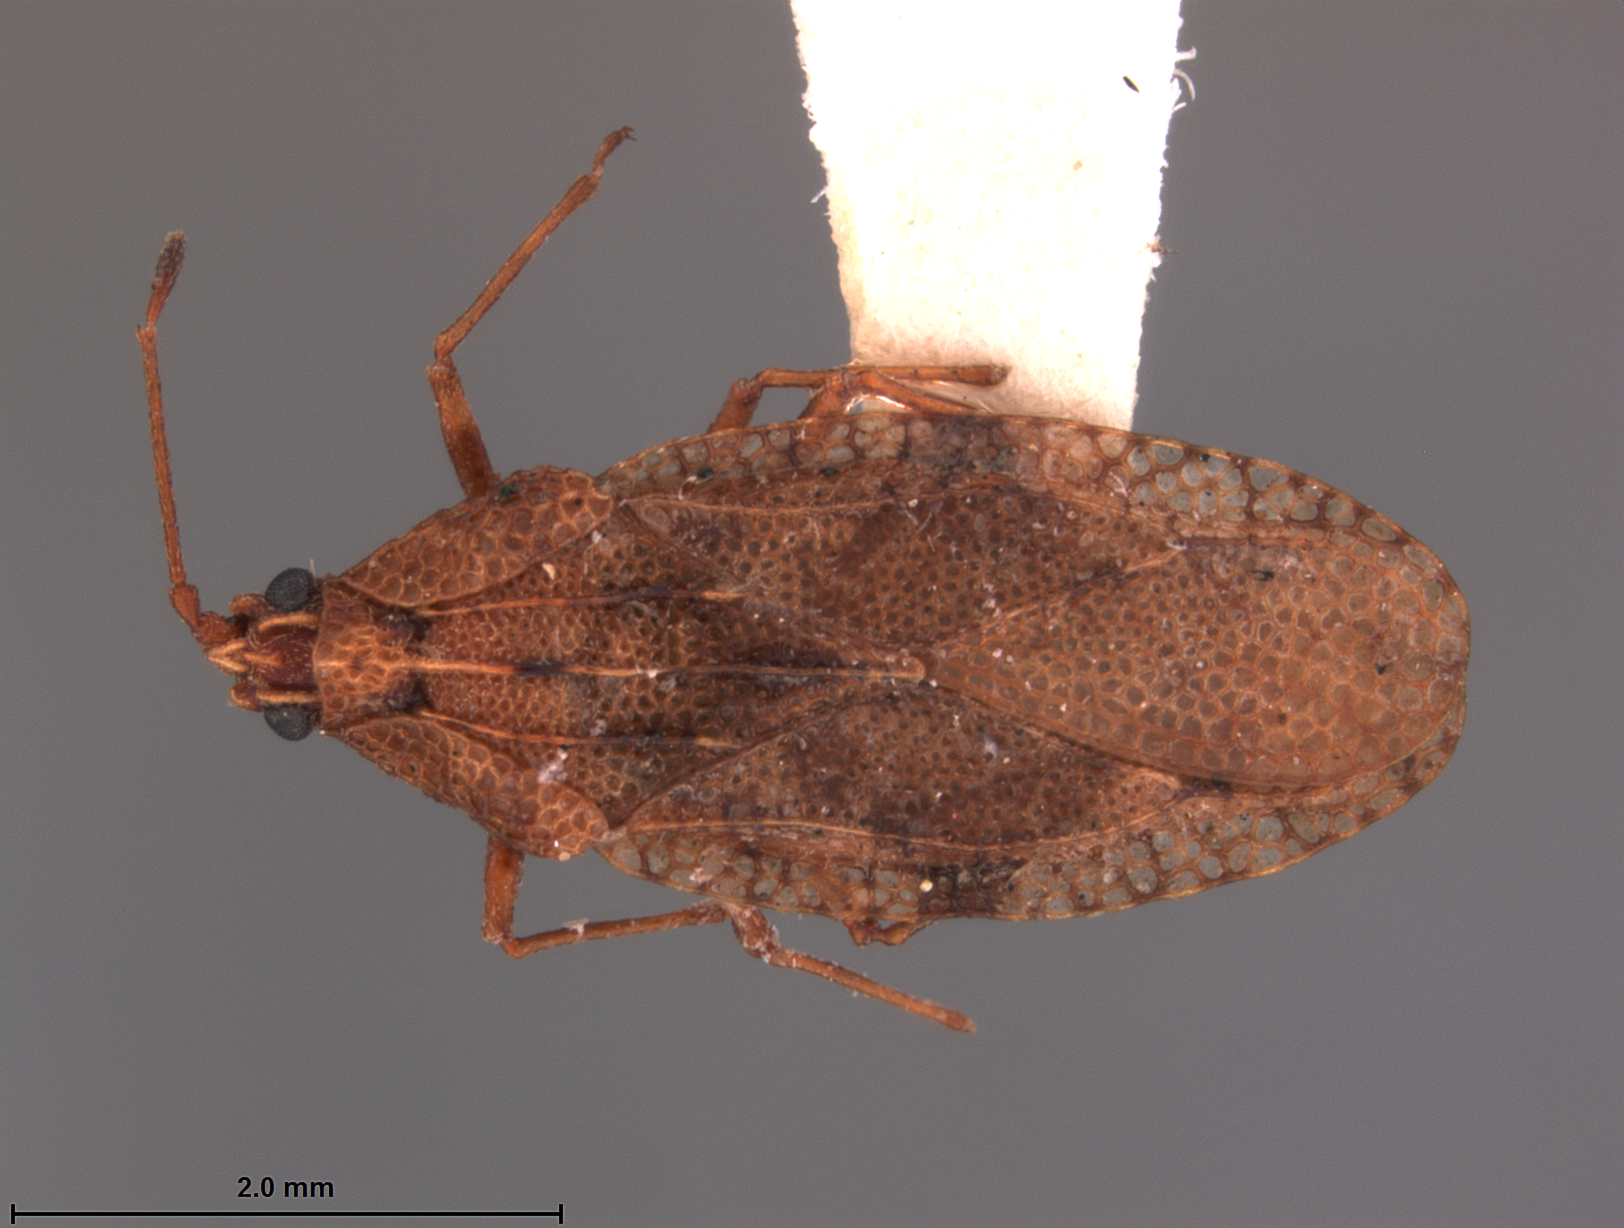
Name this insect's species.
Phystaocheila major
